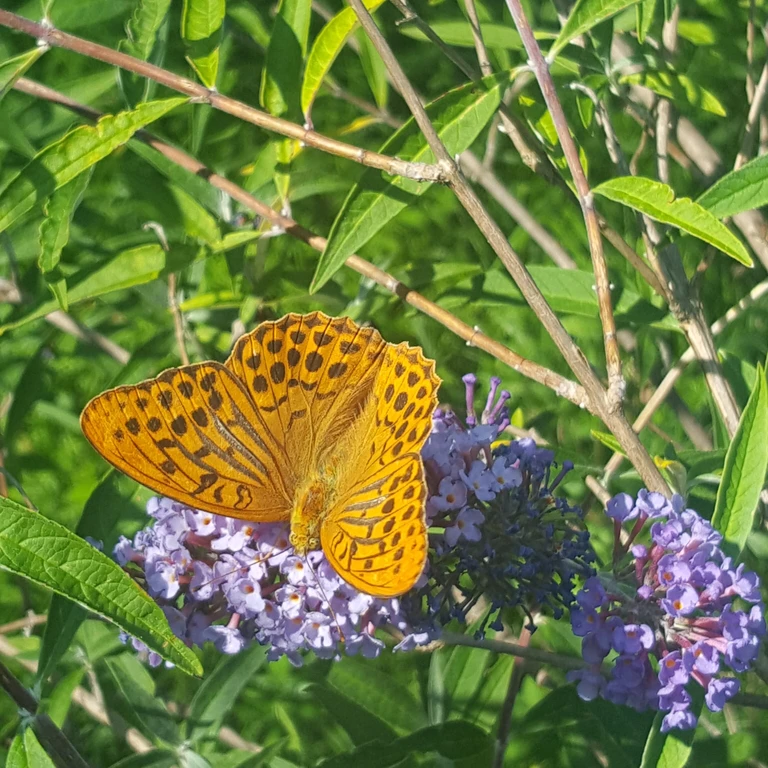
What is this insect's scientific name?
Argynnis paphia
